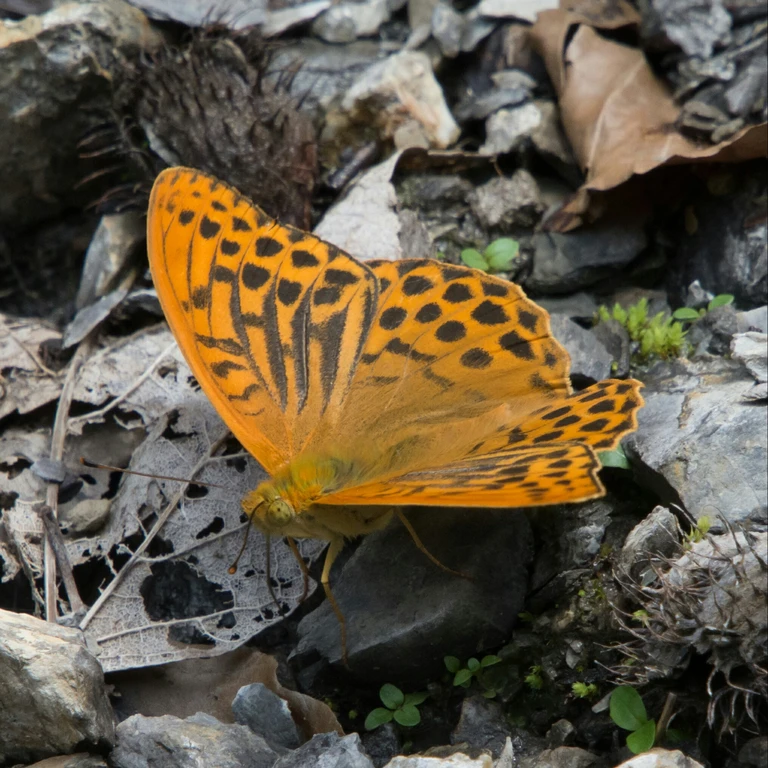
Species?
Argynnis paphia
